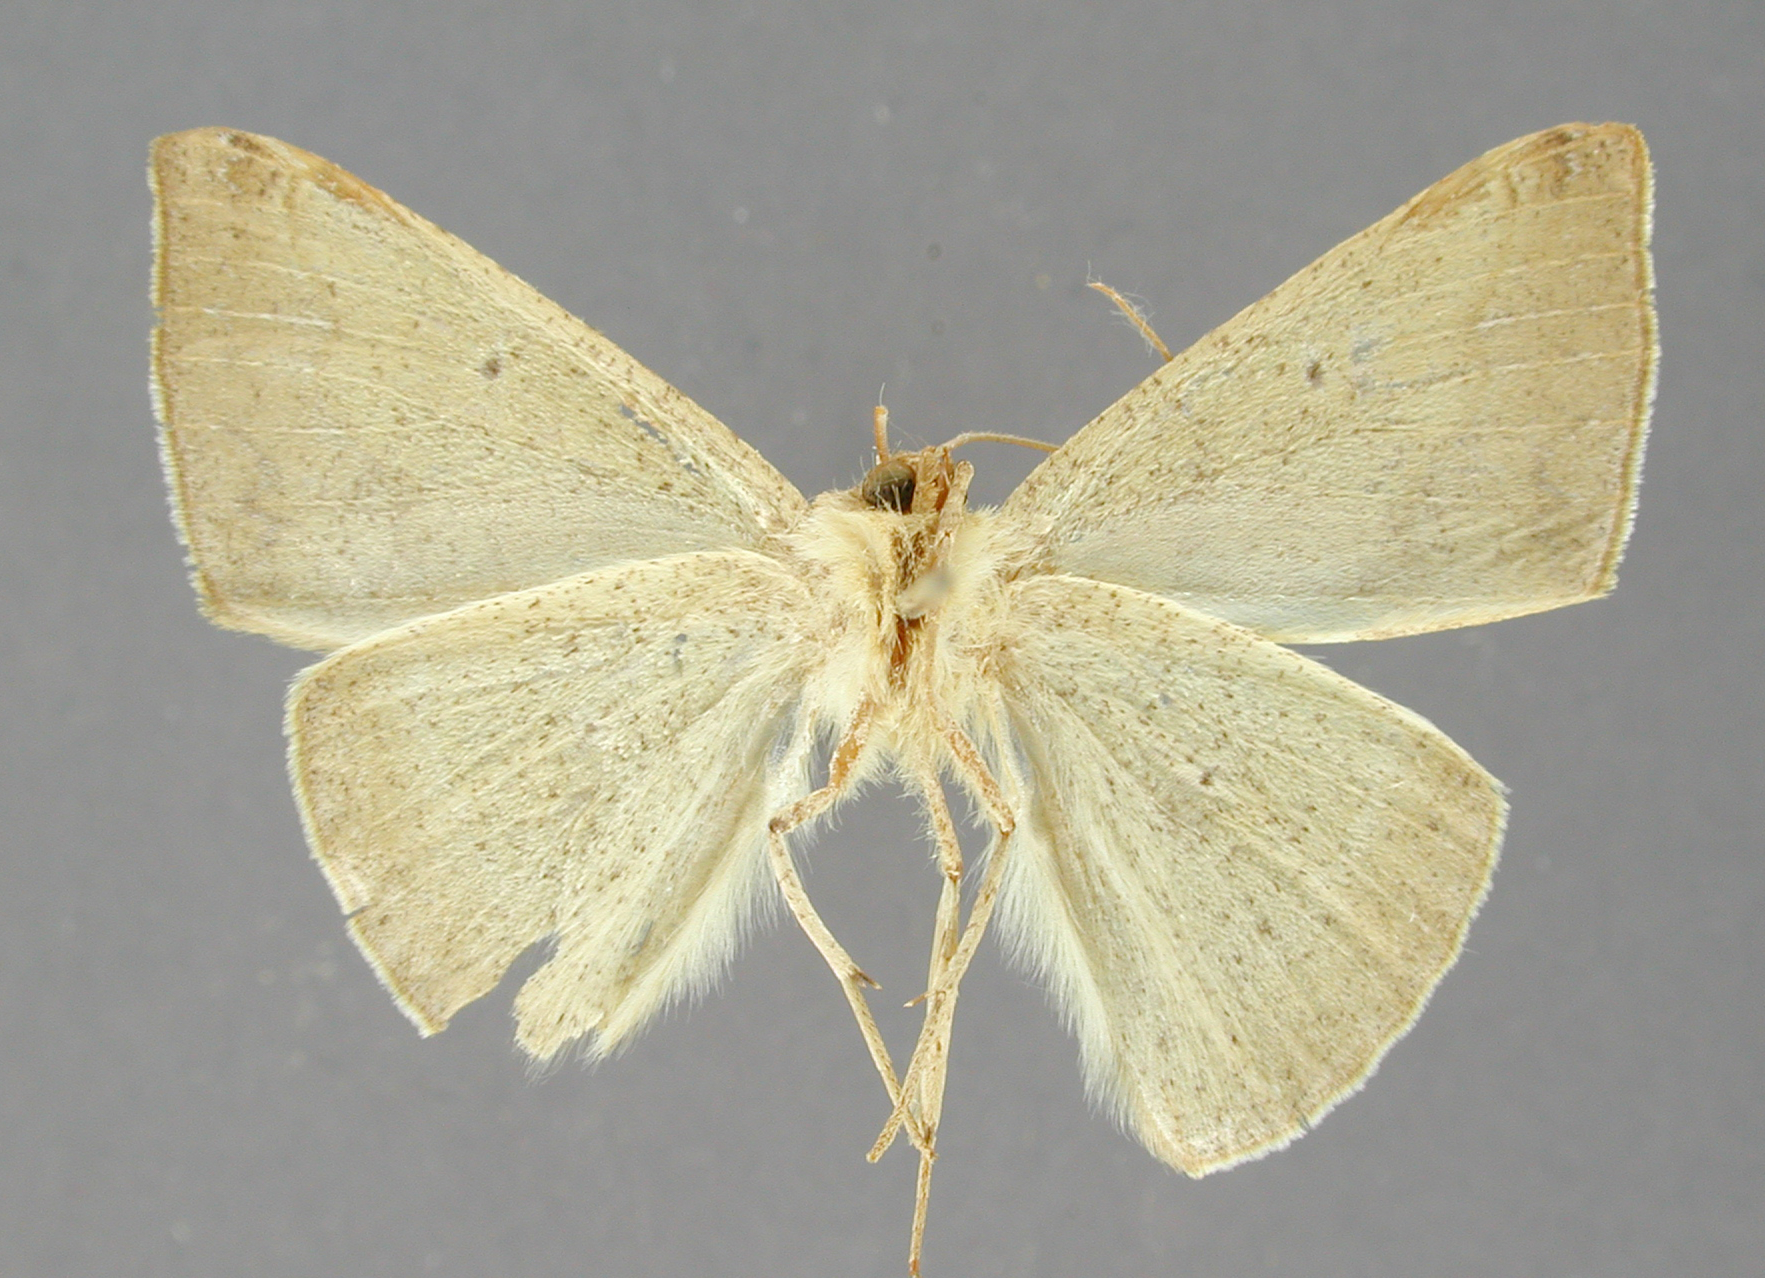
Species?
Acrosemia molpina
